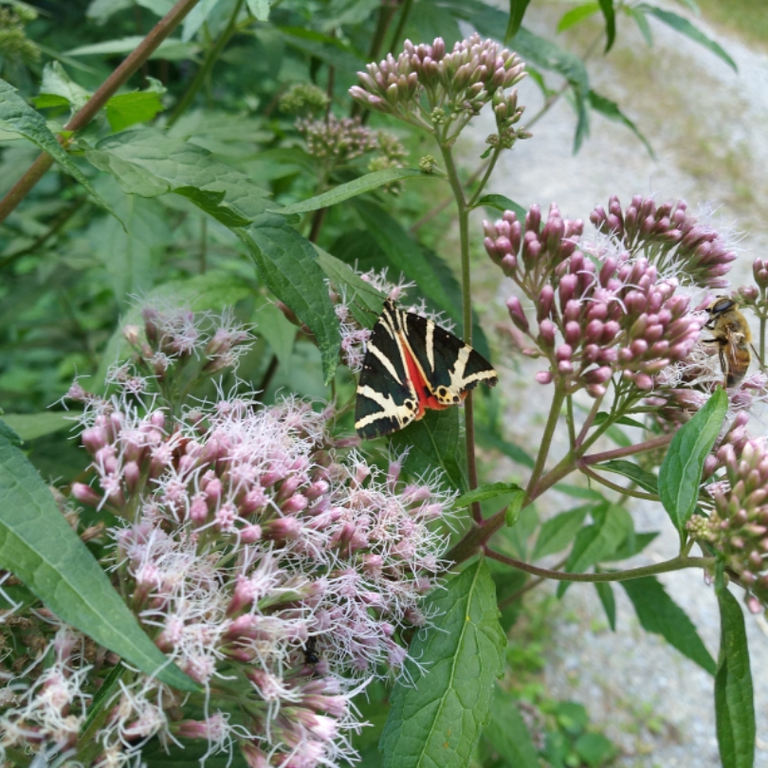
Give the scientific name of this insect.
Euplagia quadripunctaria
